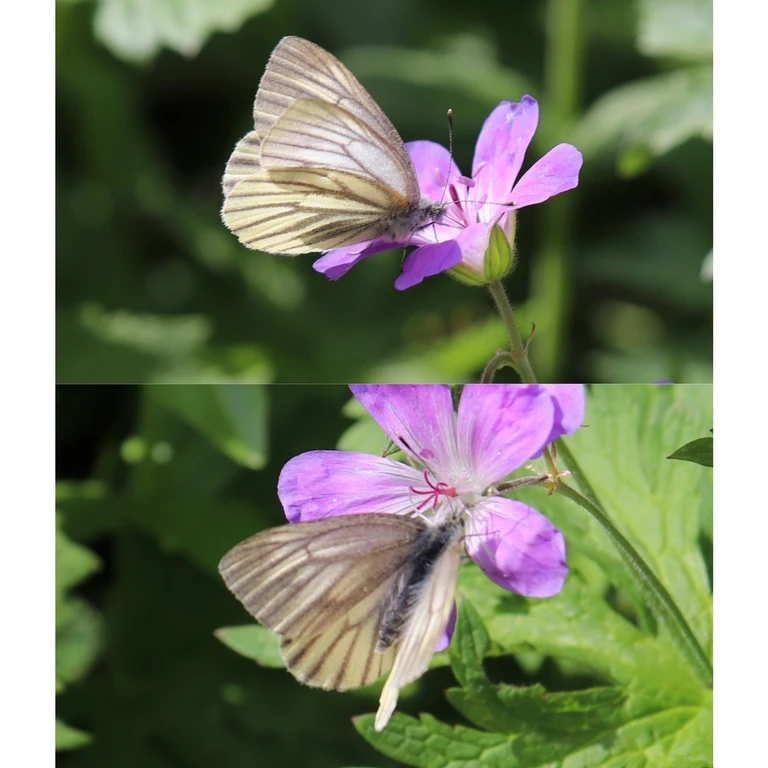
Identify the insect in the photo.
Pieris bryoniae
